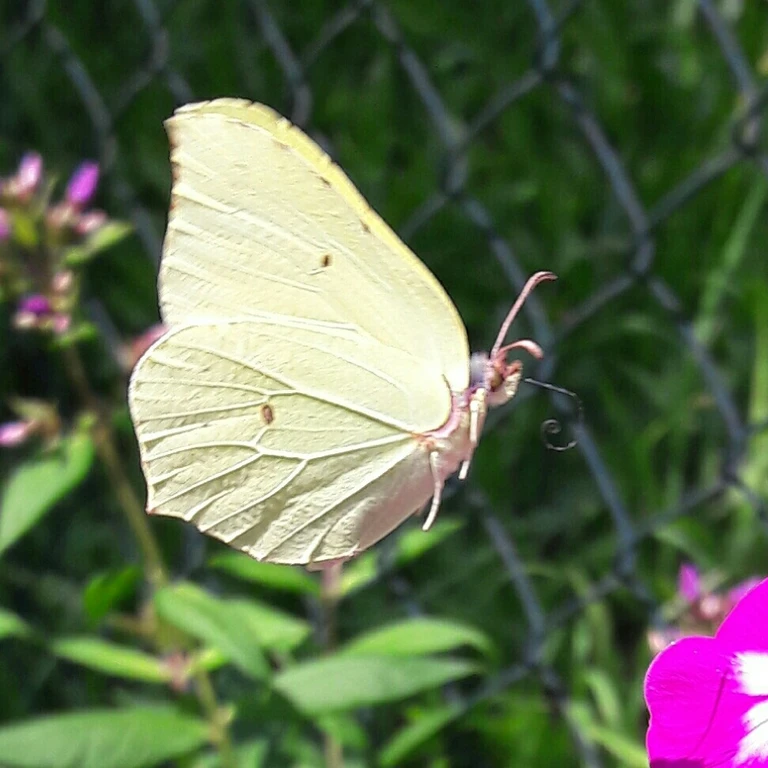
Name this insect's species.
Gonepteryx rhamni
